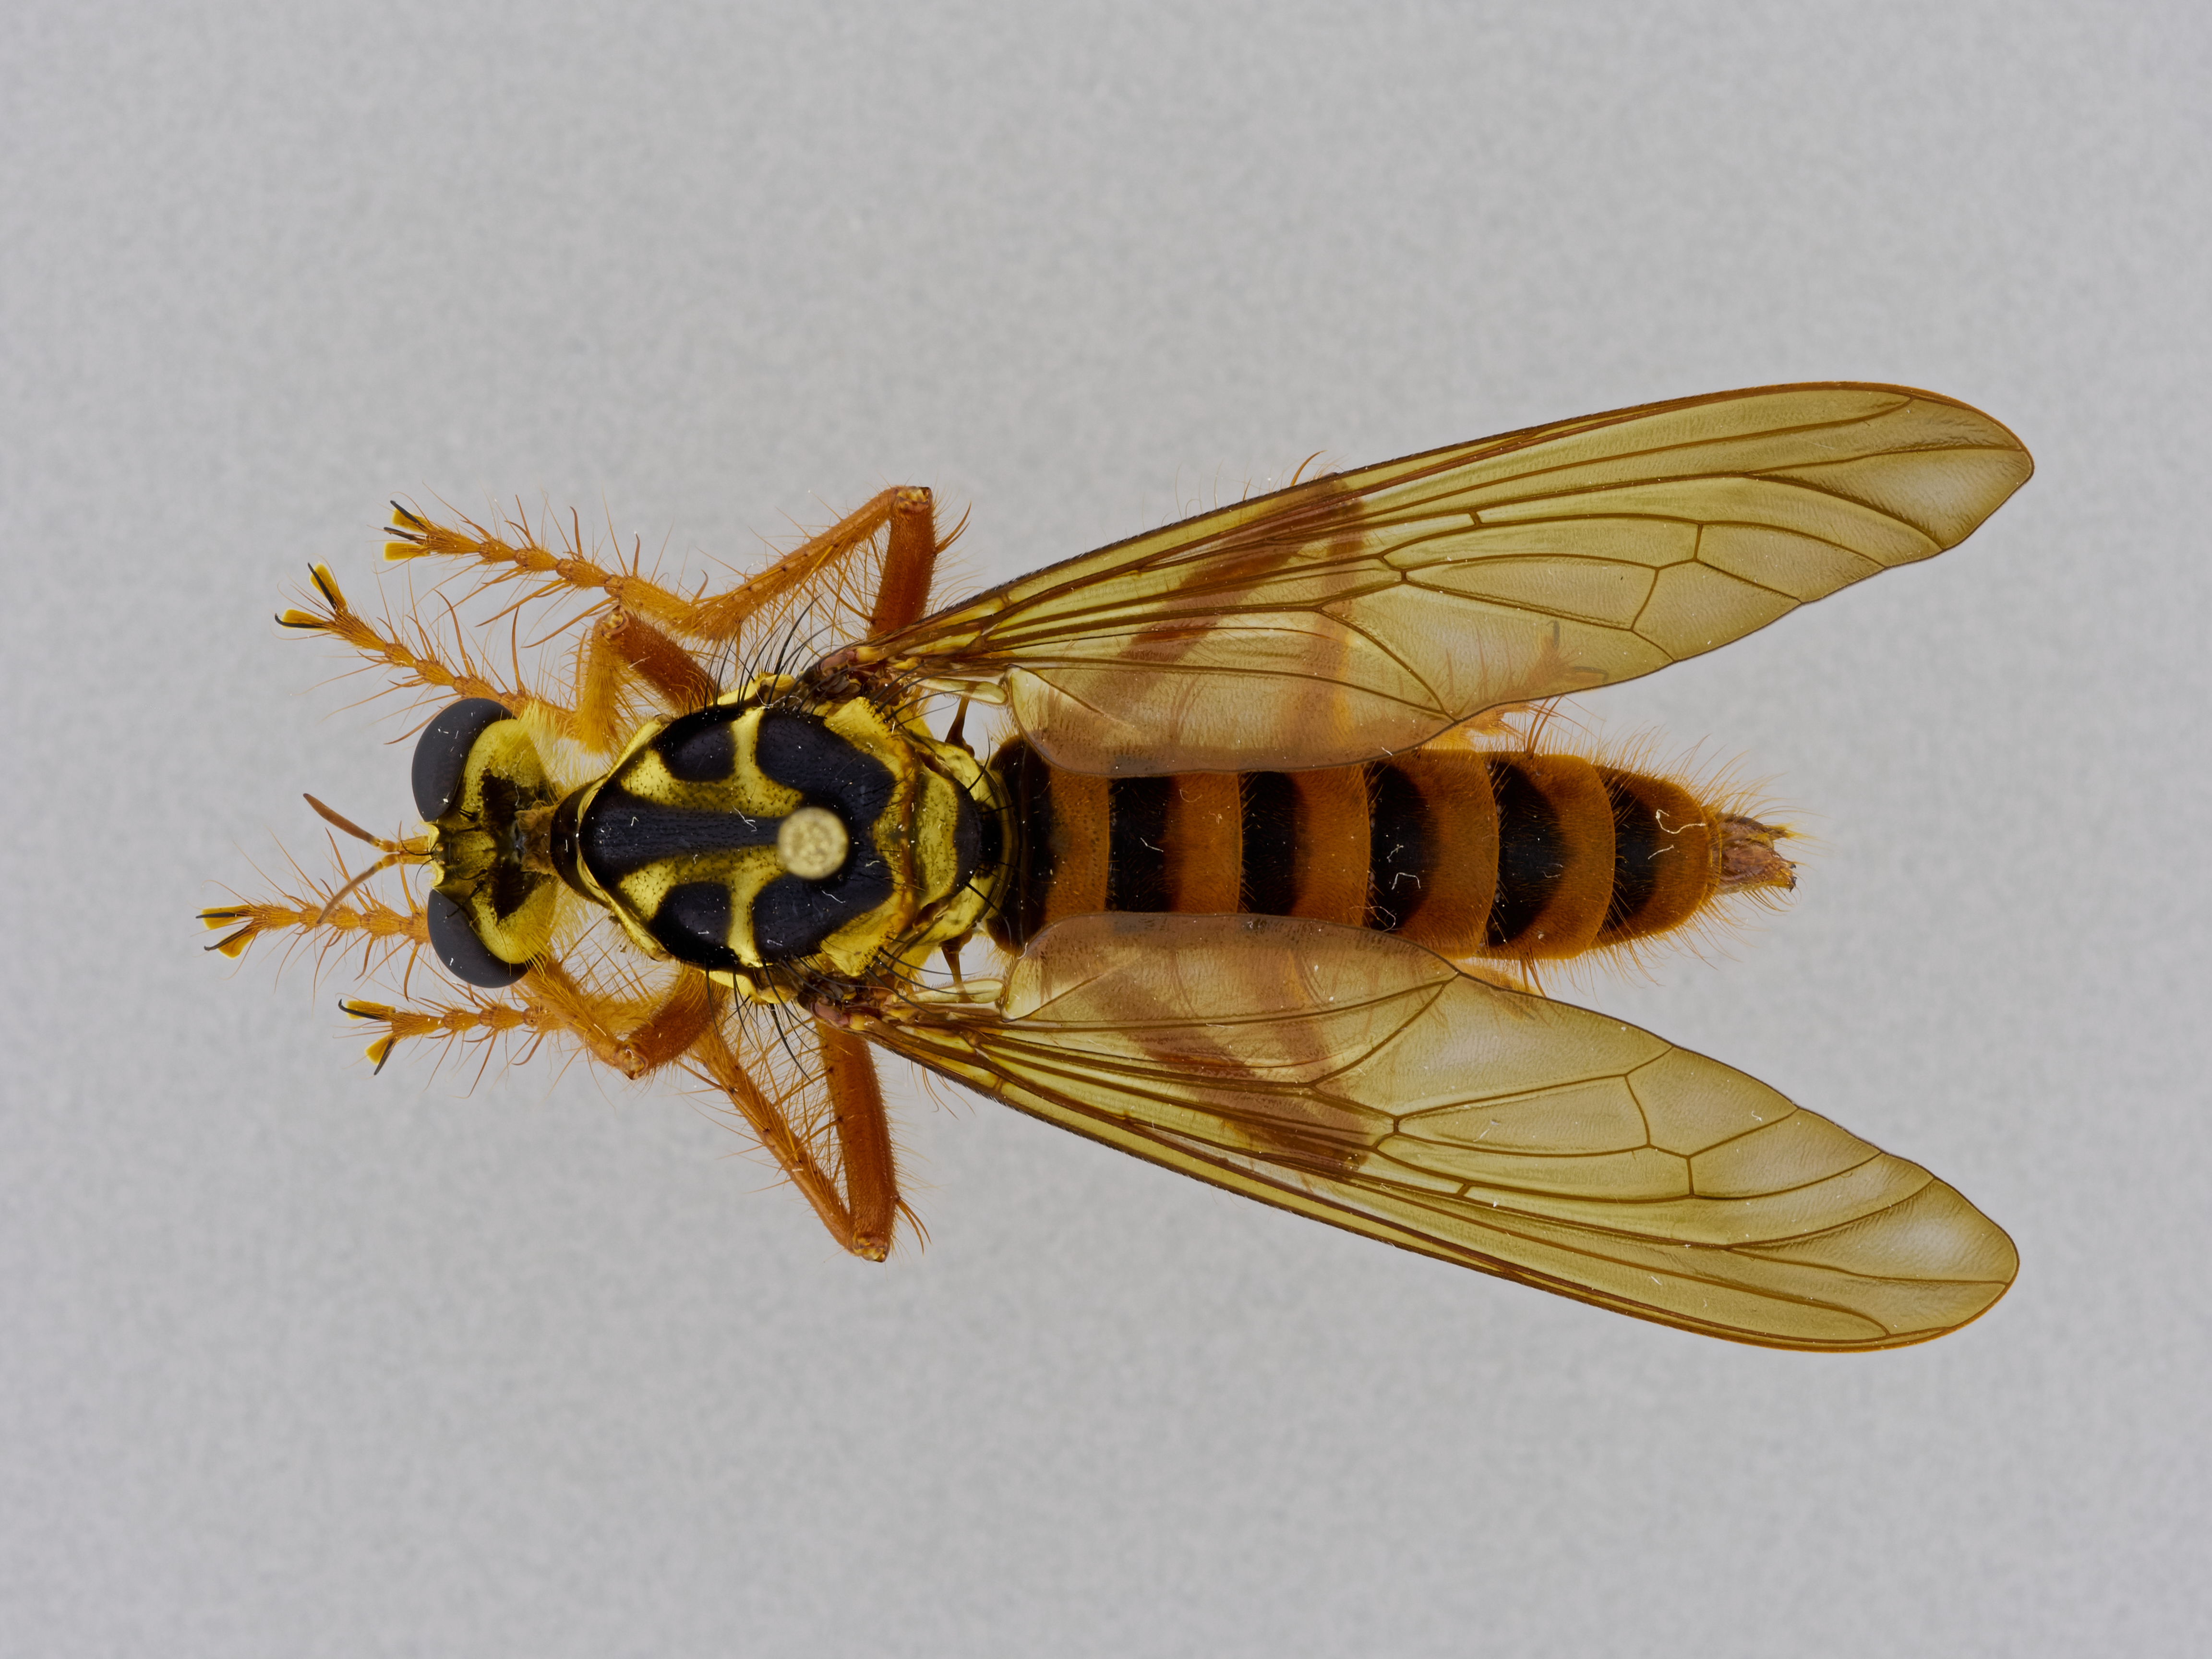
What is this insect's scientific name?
Smeryngolaphria numitor
